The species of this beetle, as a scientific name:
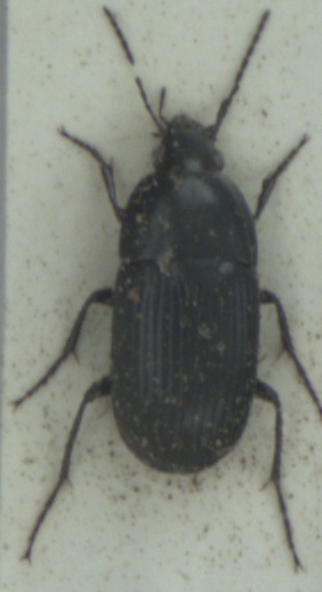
Oodes helopioides
